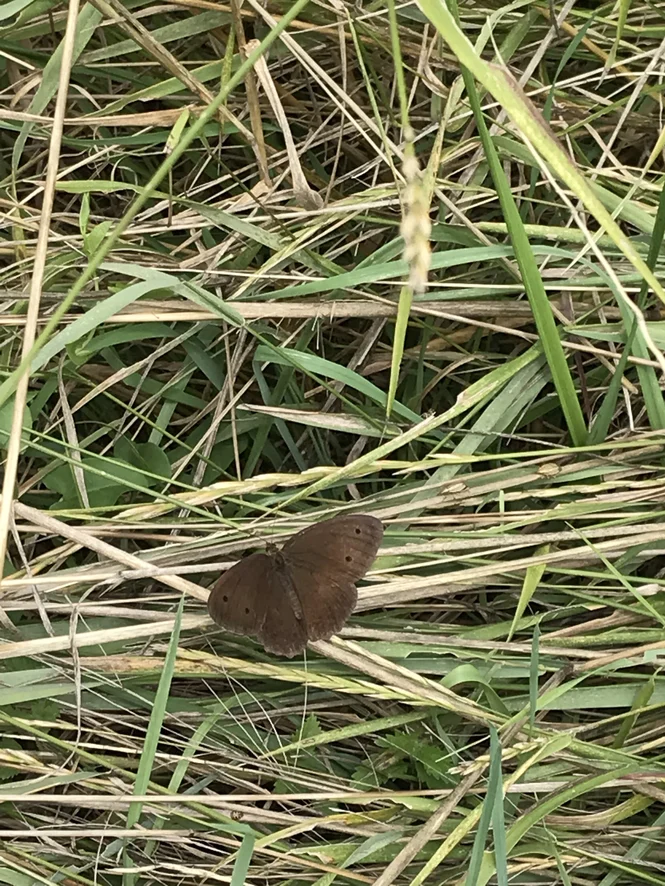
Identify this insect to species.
Minois dryas
